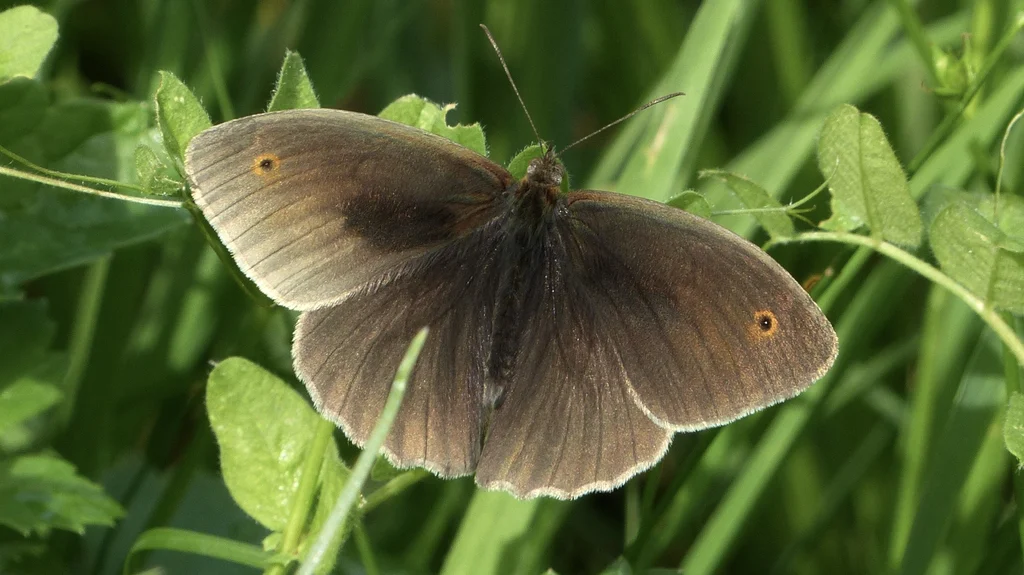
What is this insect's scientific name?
Maniola jurtina
